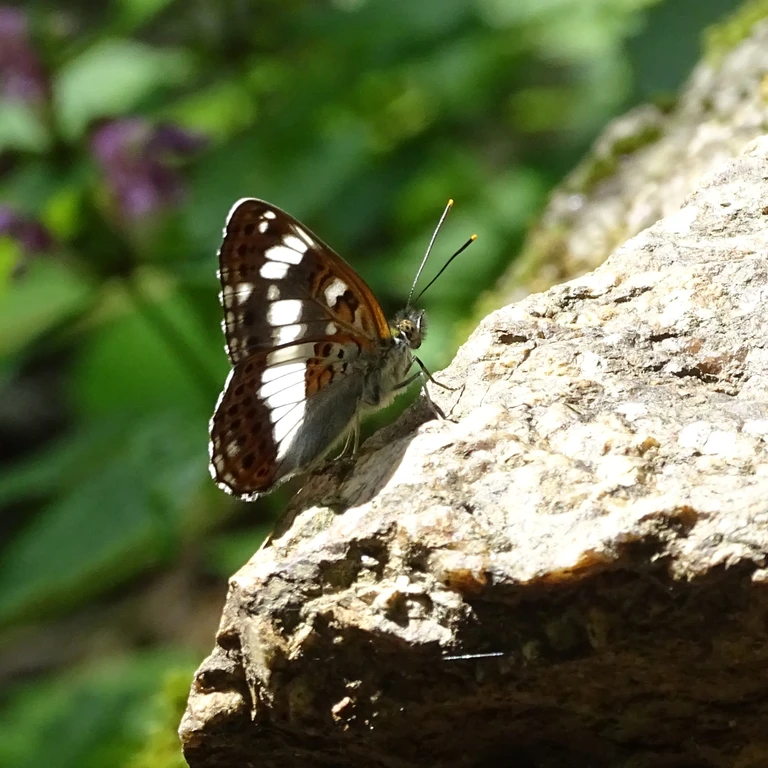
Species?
Limenitis camilla (also Ladoga camilla)
